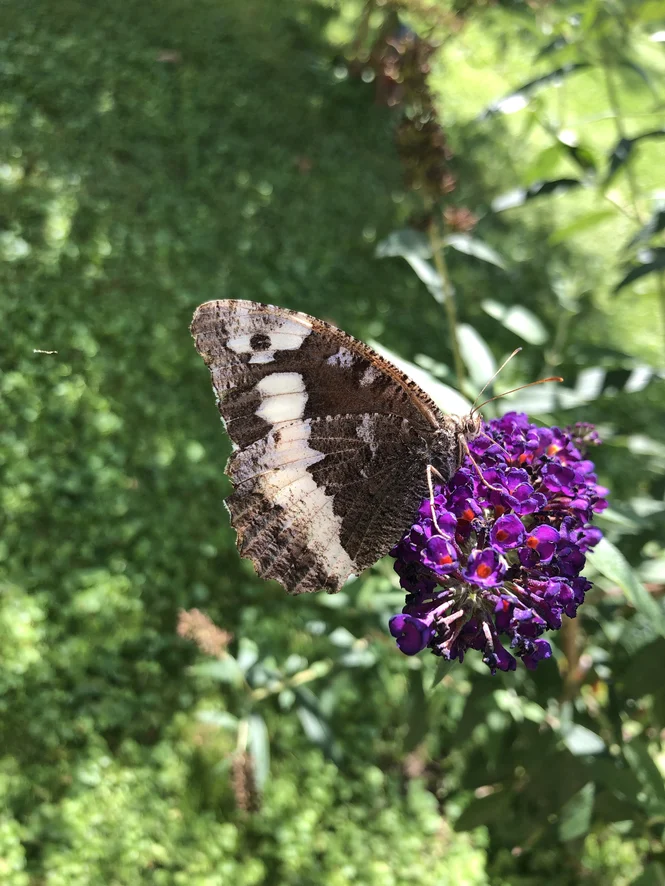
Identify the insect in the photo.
Brintesia circe
